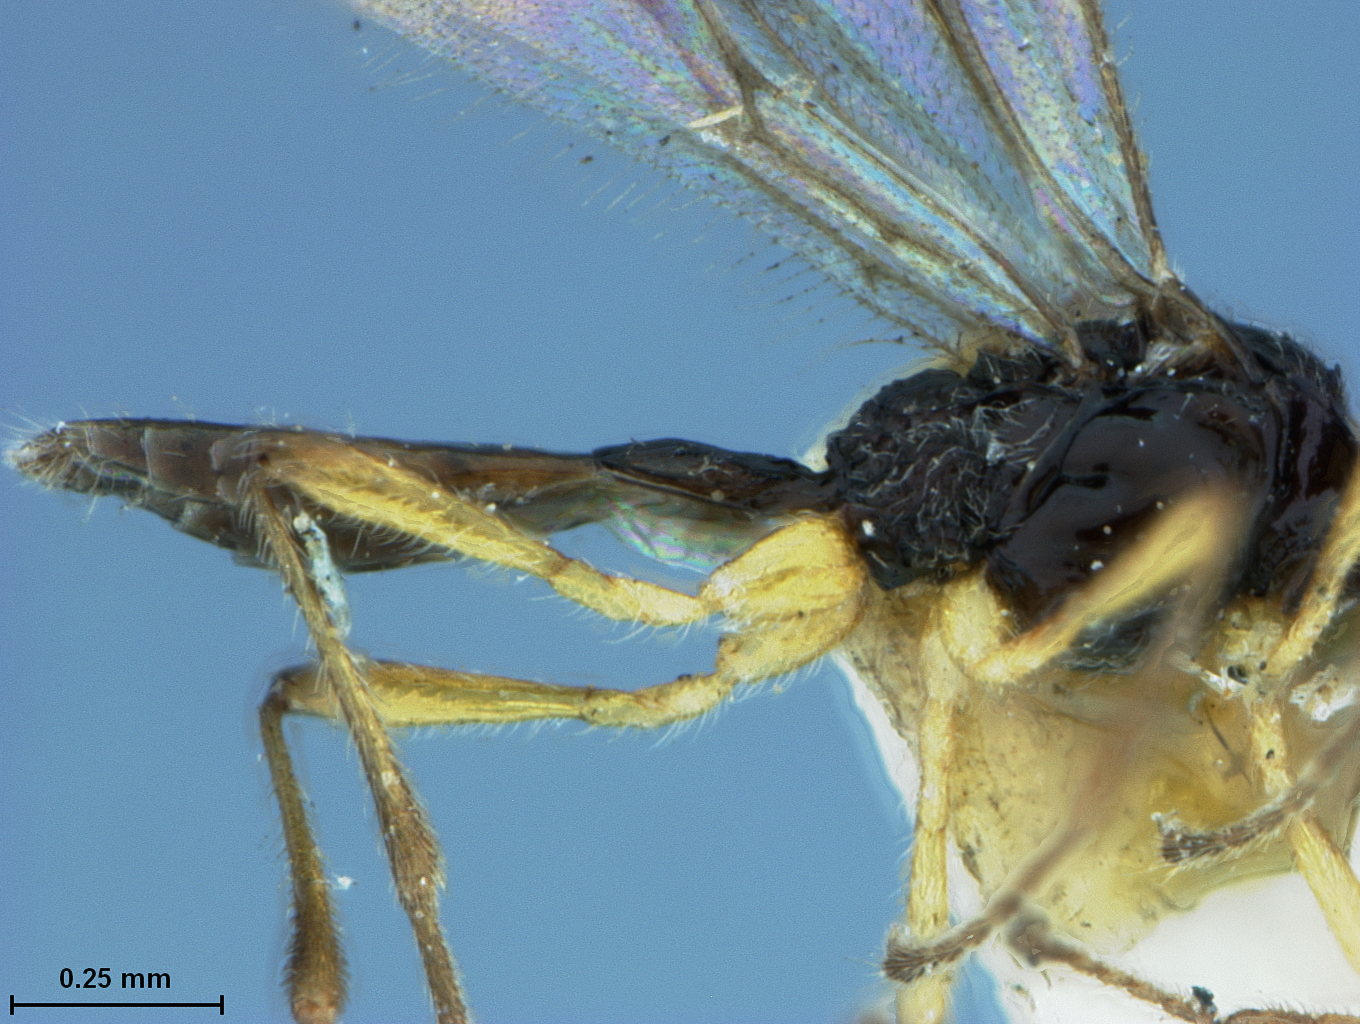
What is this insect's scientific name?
Brachystropha quadriceps
